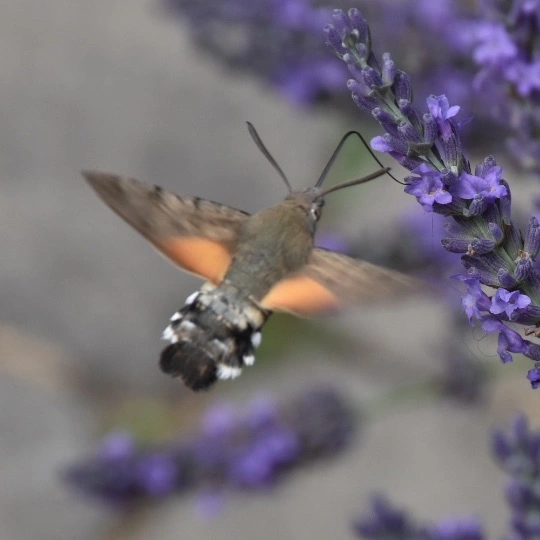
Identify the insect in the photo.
Macroglossum stellatarum
